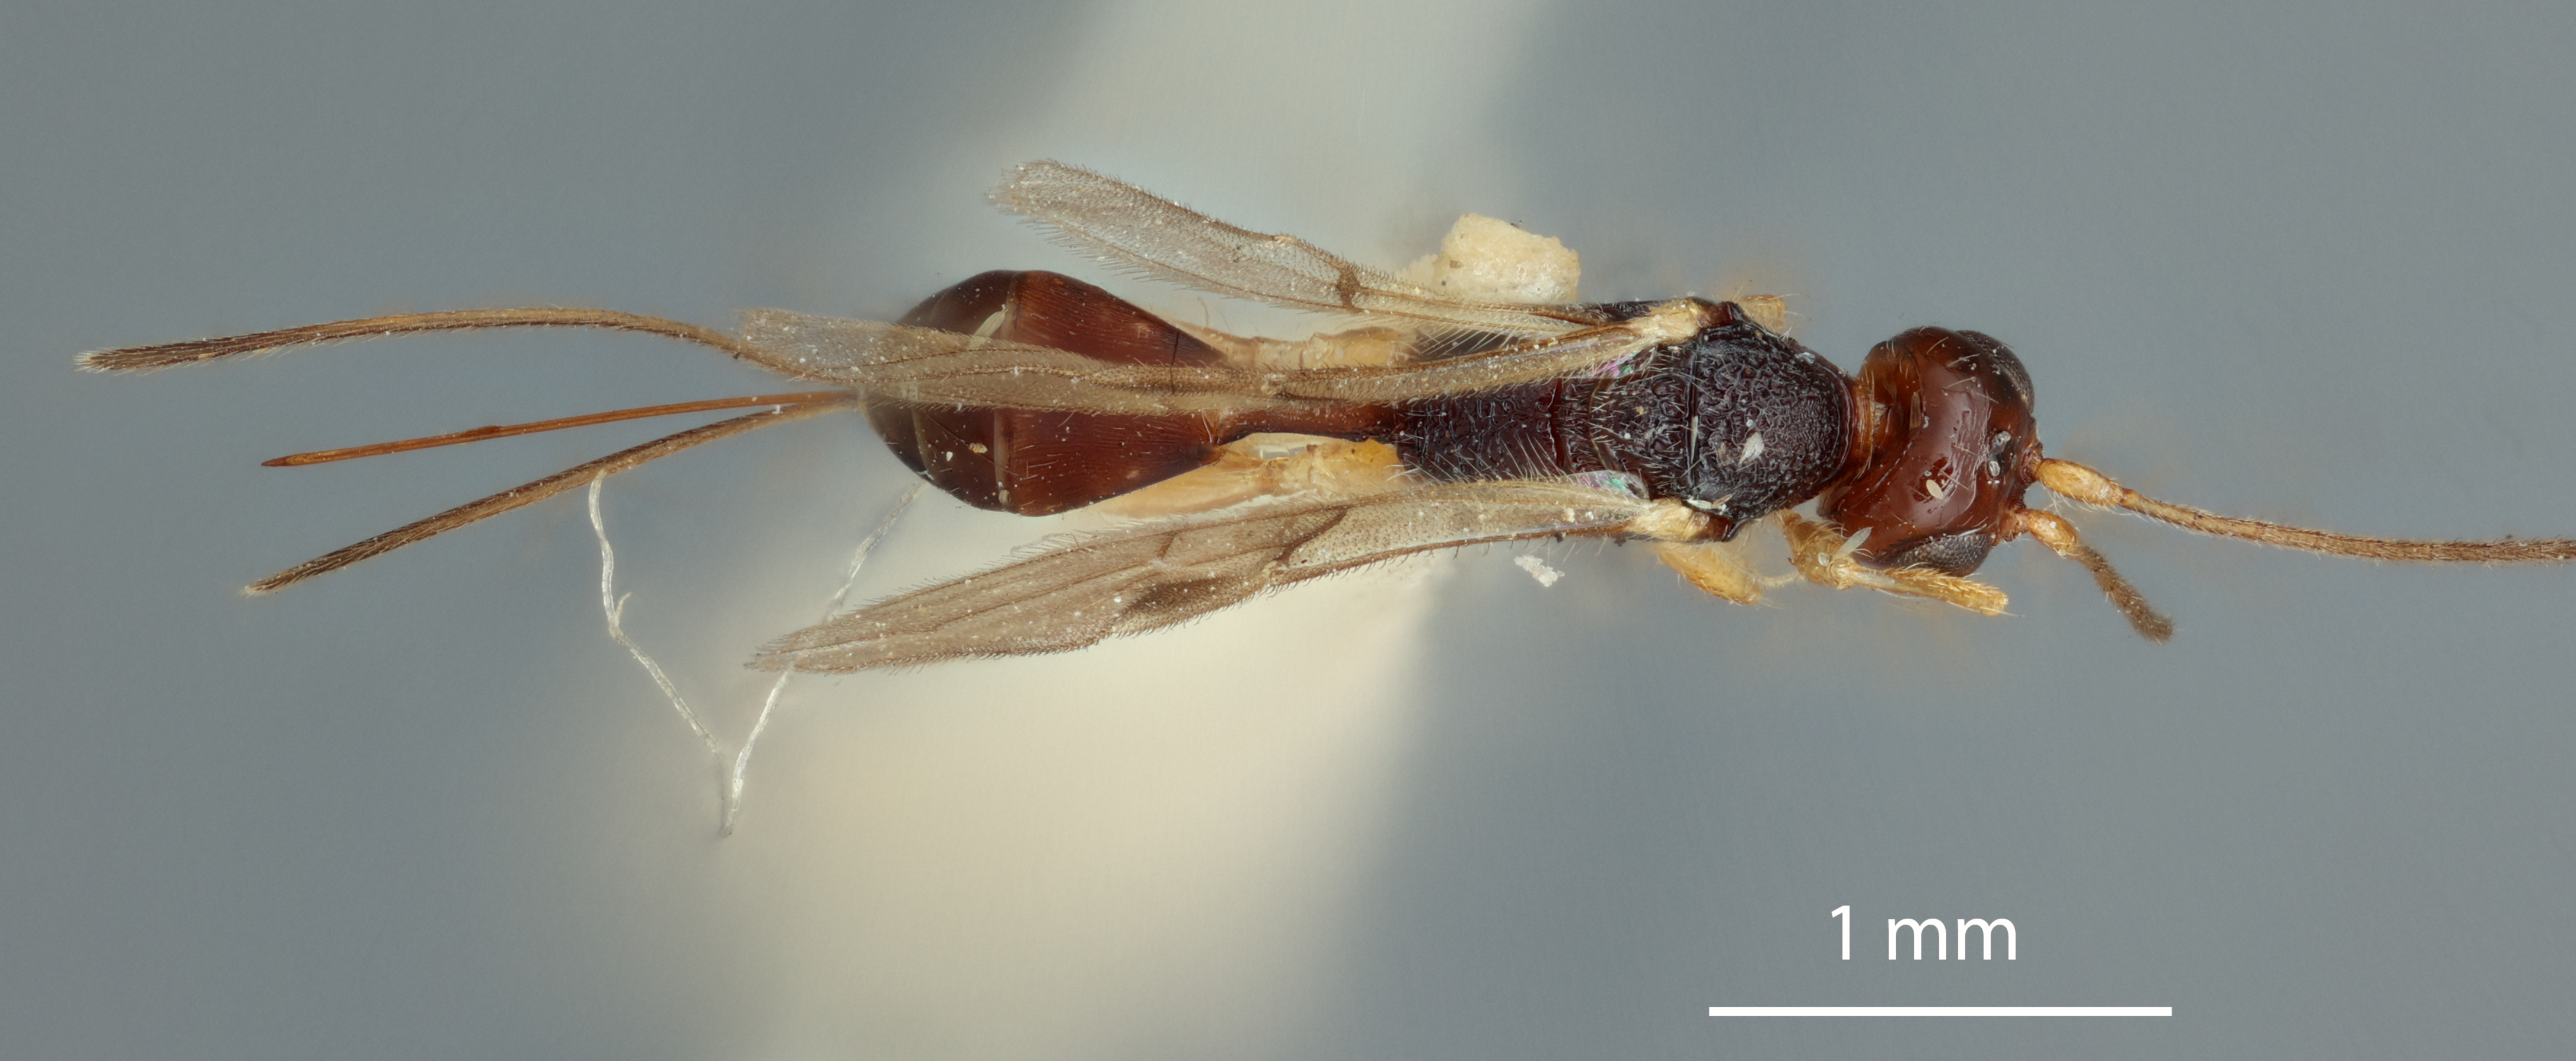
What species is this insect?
Spathius striaticeps
